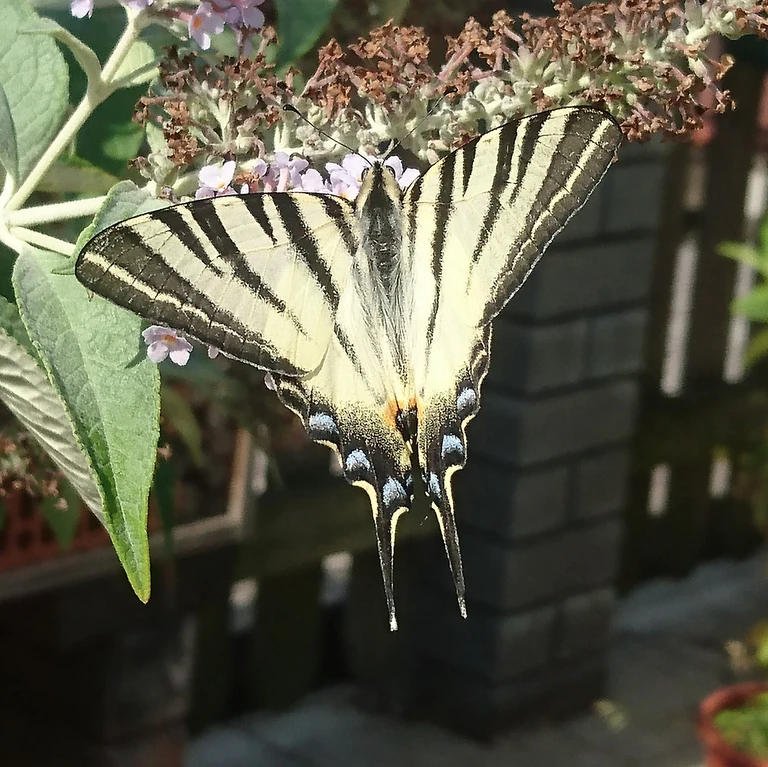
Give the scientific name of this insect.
Iphiclides podalirius
